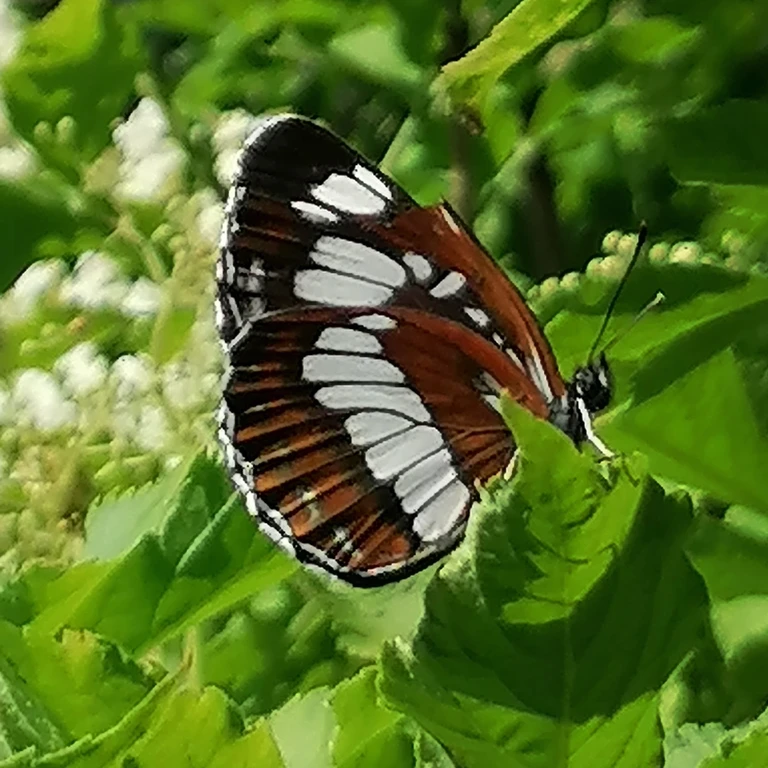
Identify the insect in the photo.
Neptis rivularis
